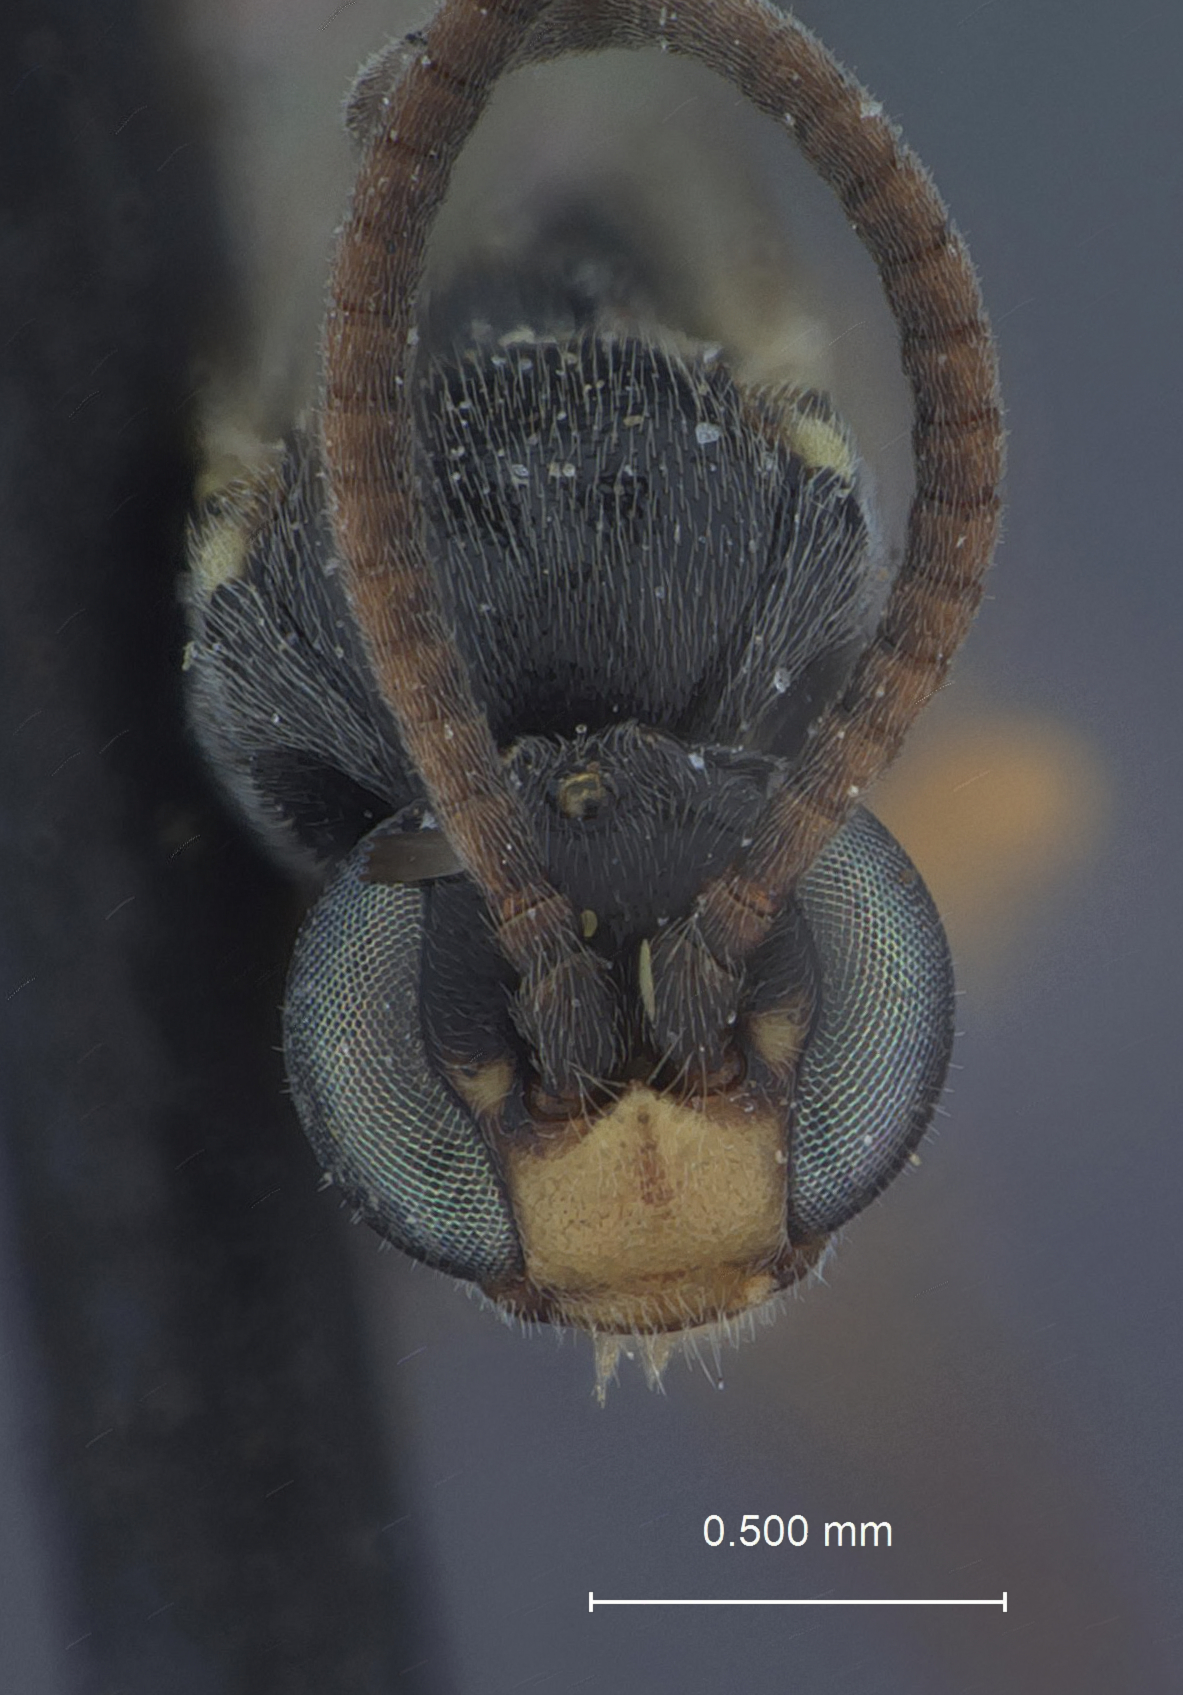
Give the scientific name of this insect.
Trieces sparsus
